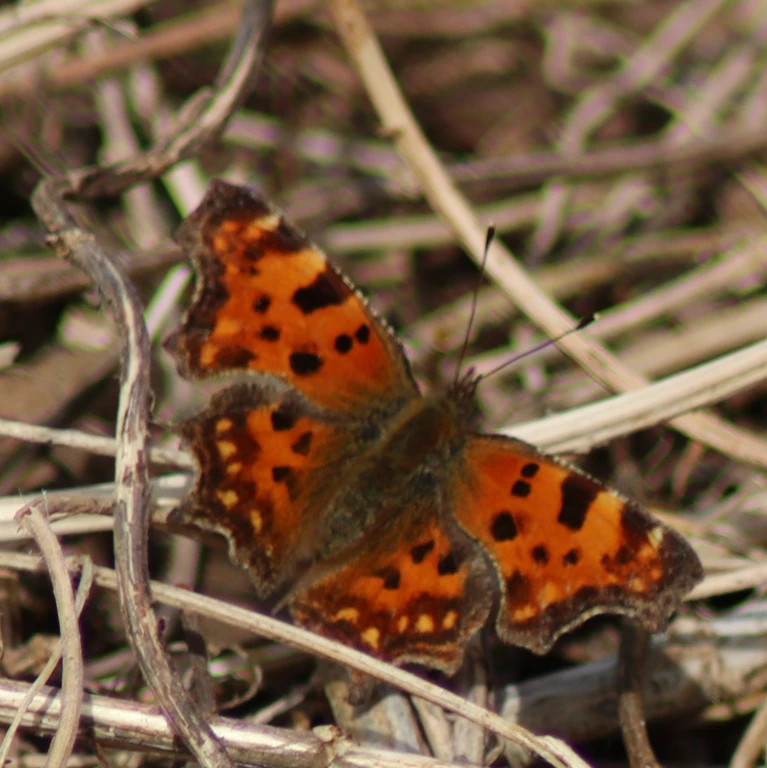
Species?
Polygonia c-album
